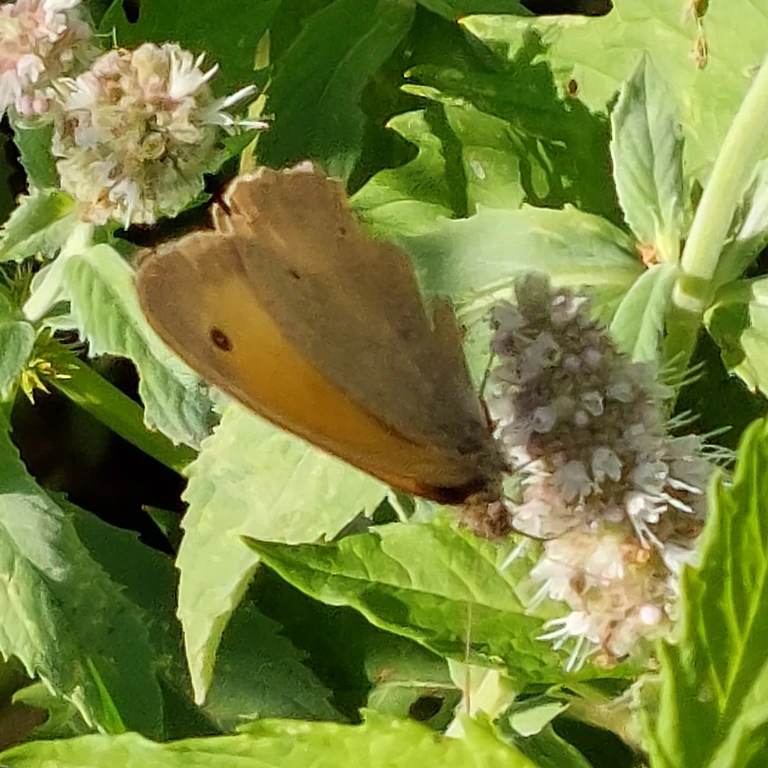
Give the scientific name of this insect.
Maniola jurtina
